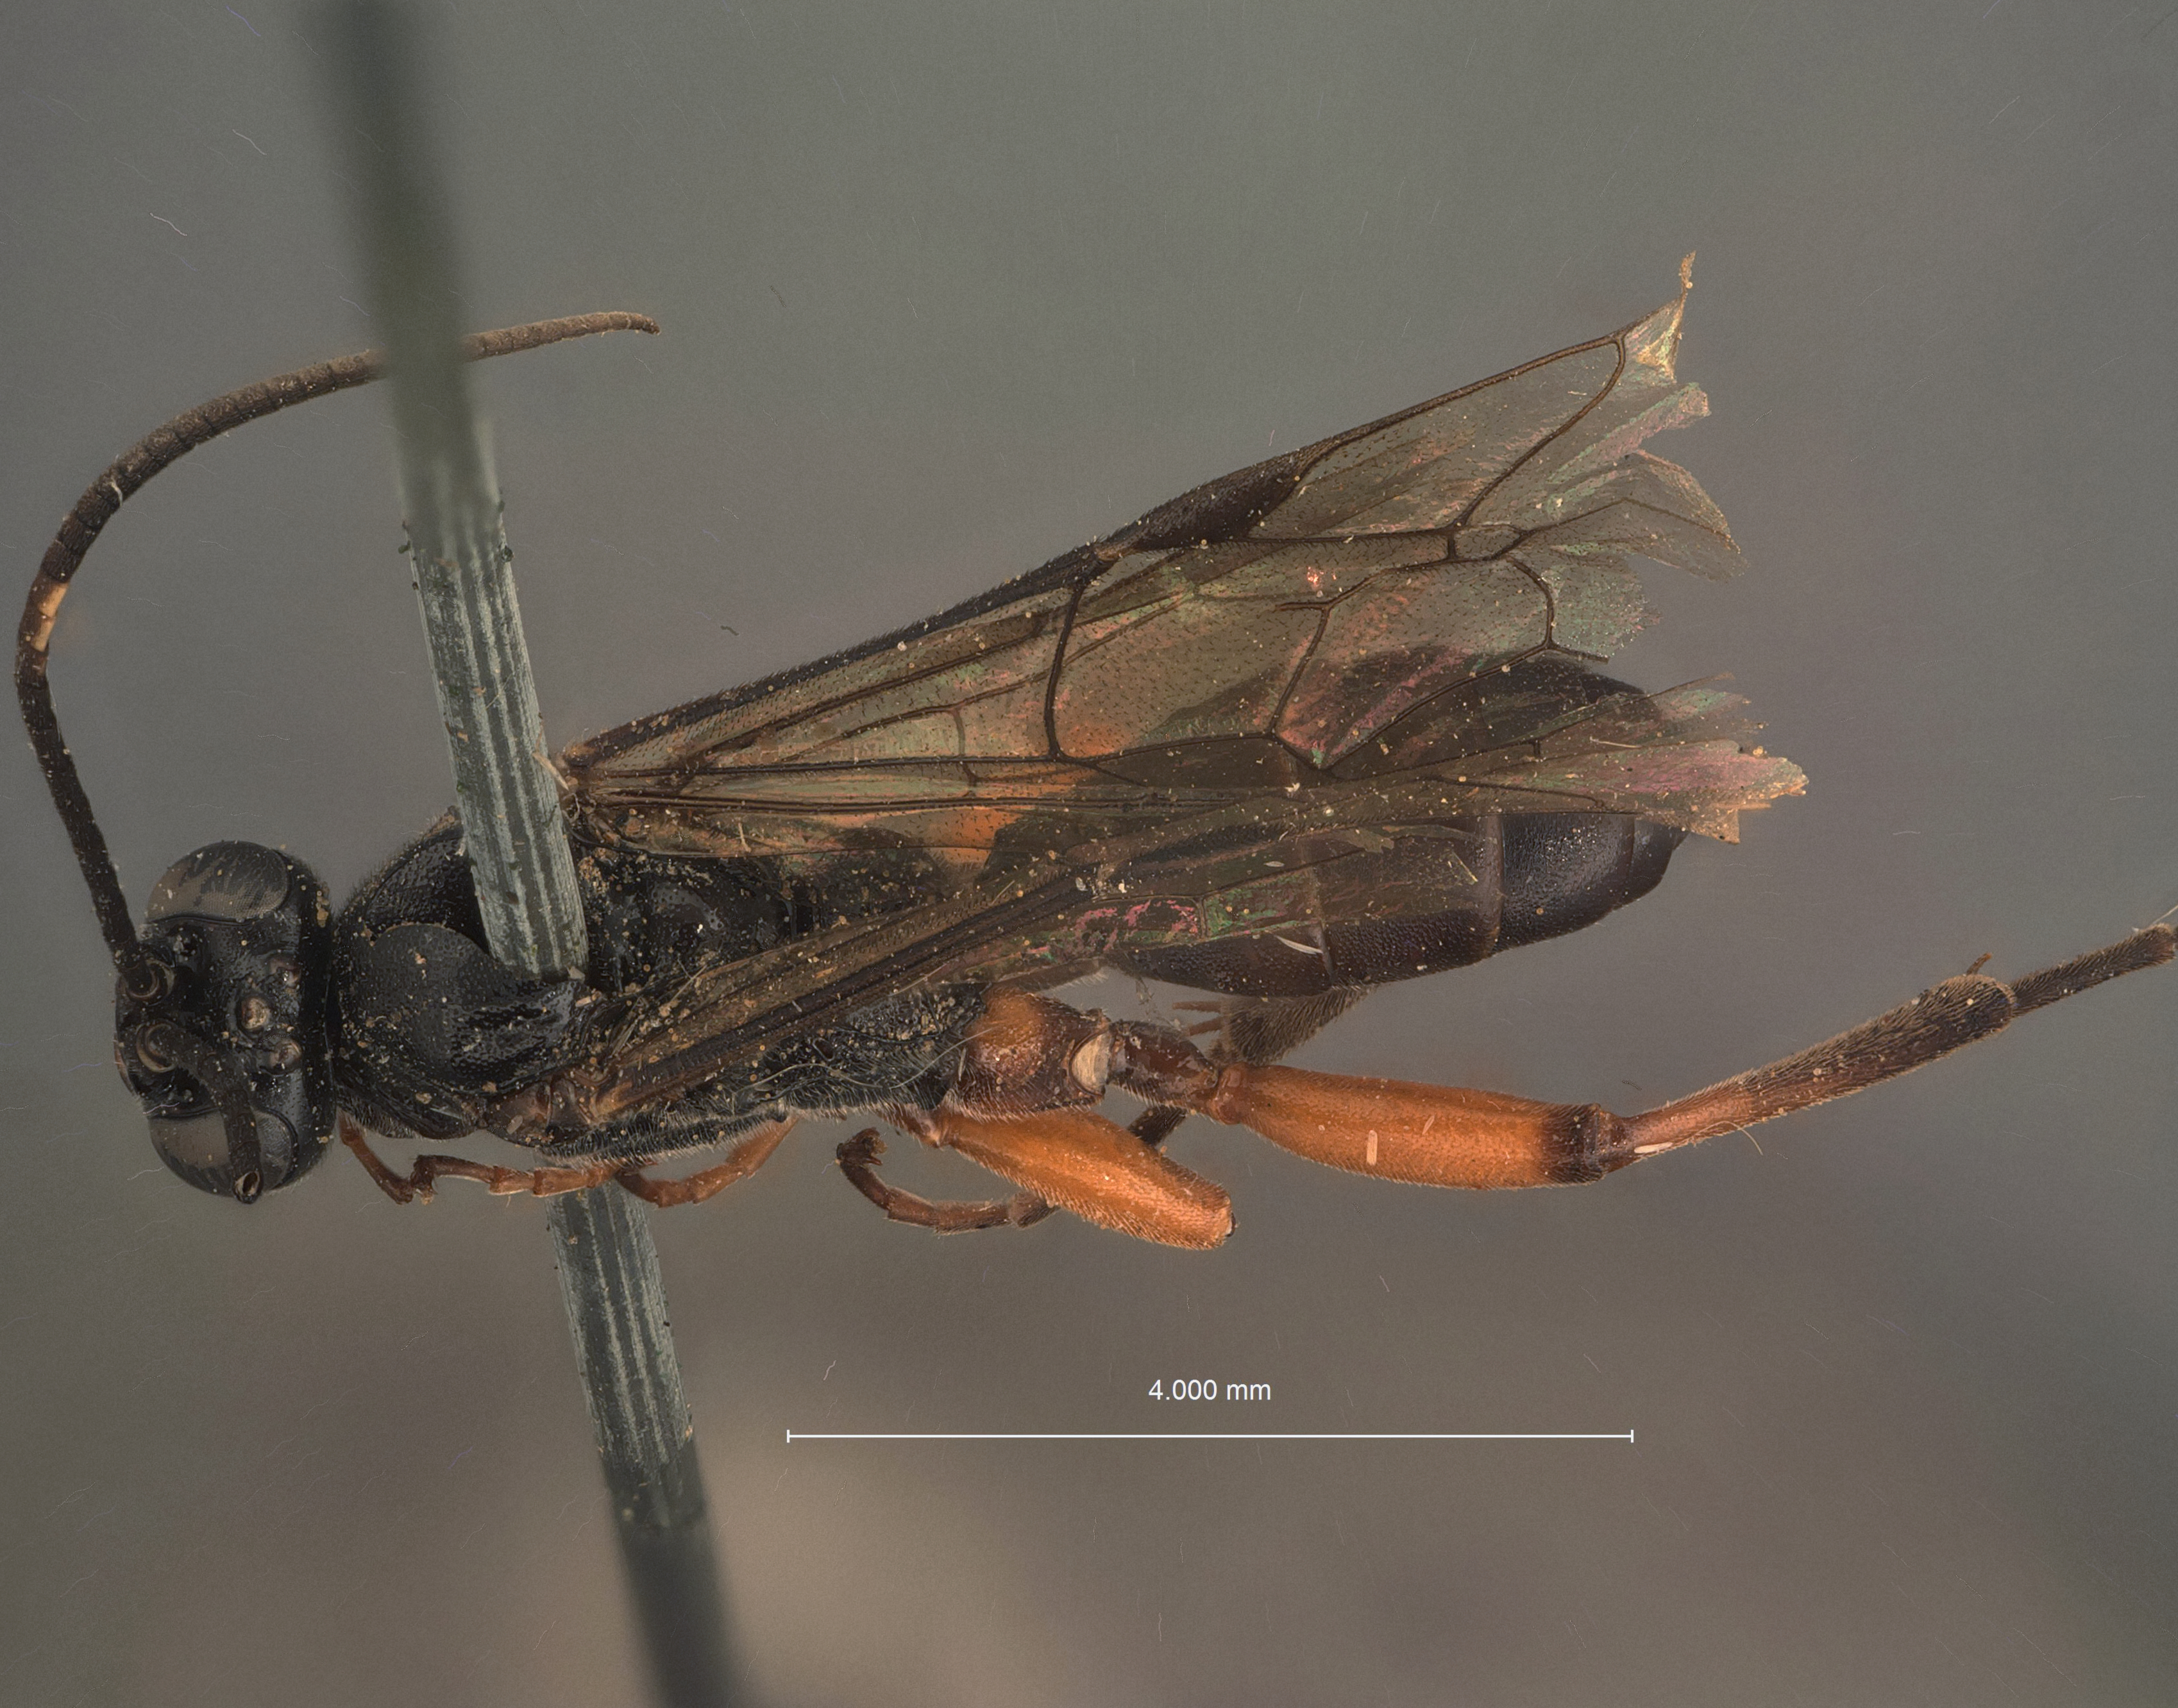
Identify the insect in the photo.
Platylabus tibialis
